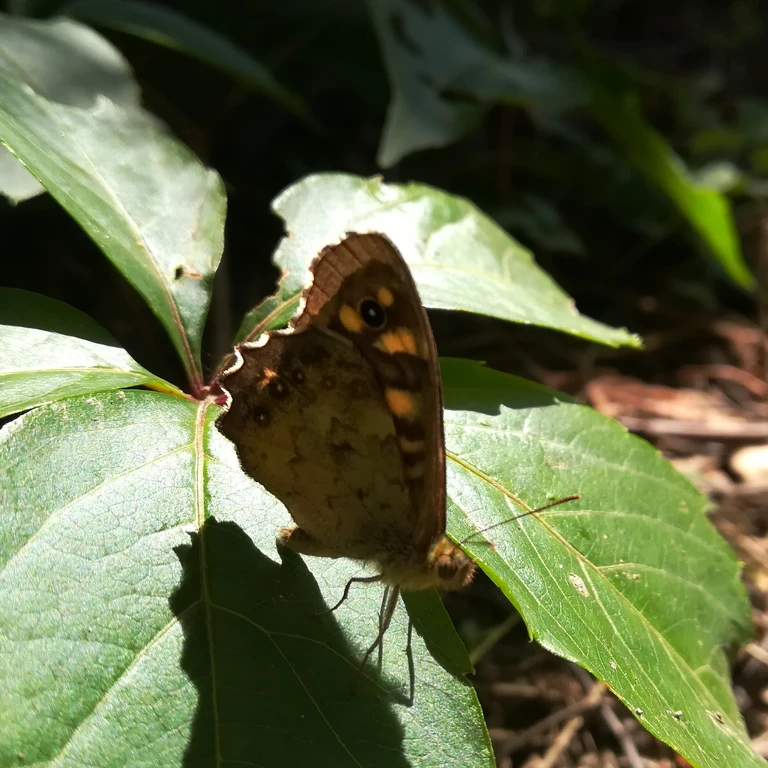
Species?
Pararge aegeria
